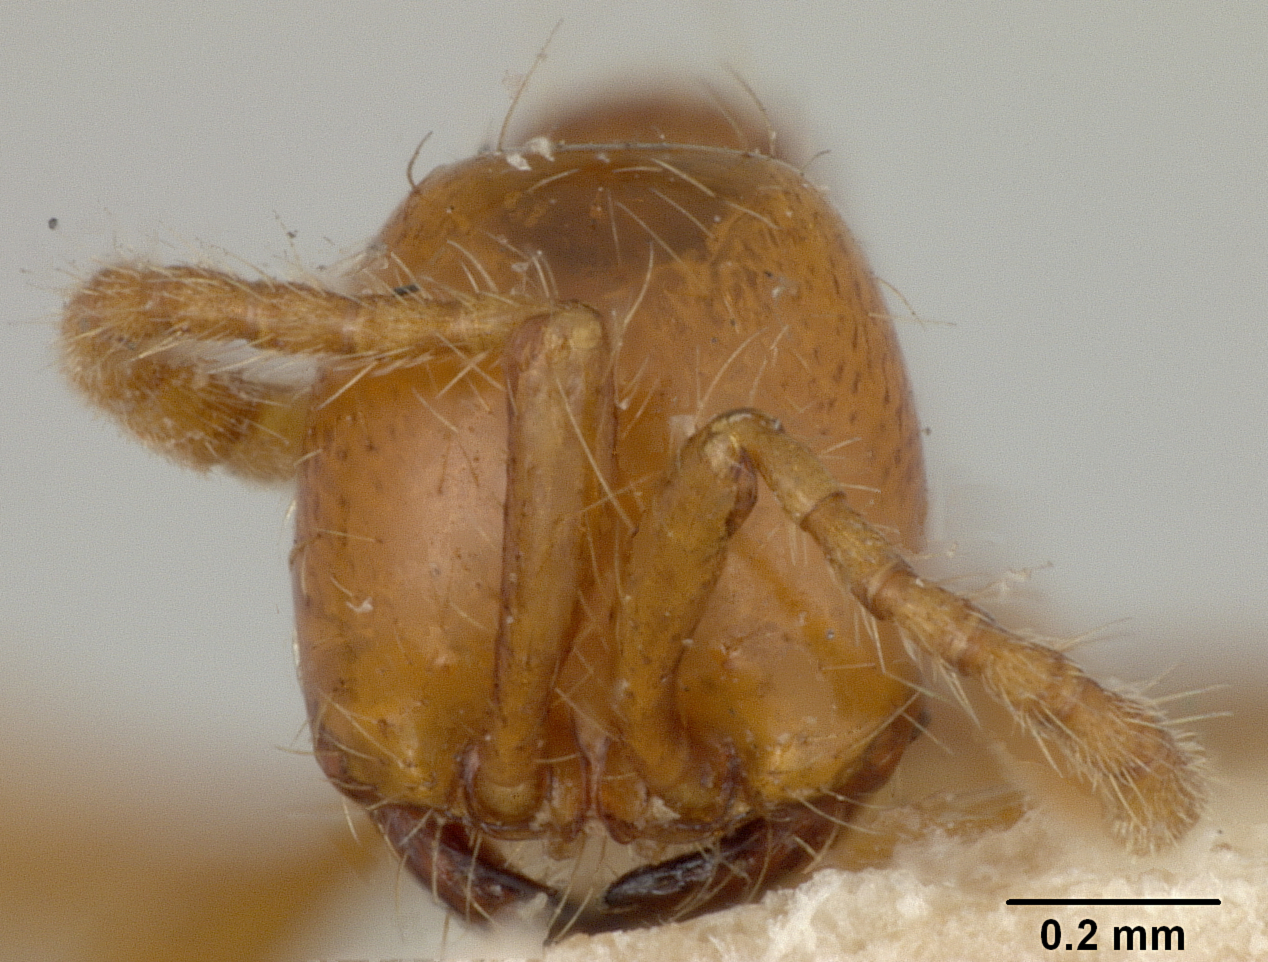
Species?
Aenictus eugenii
